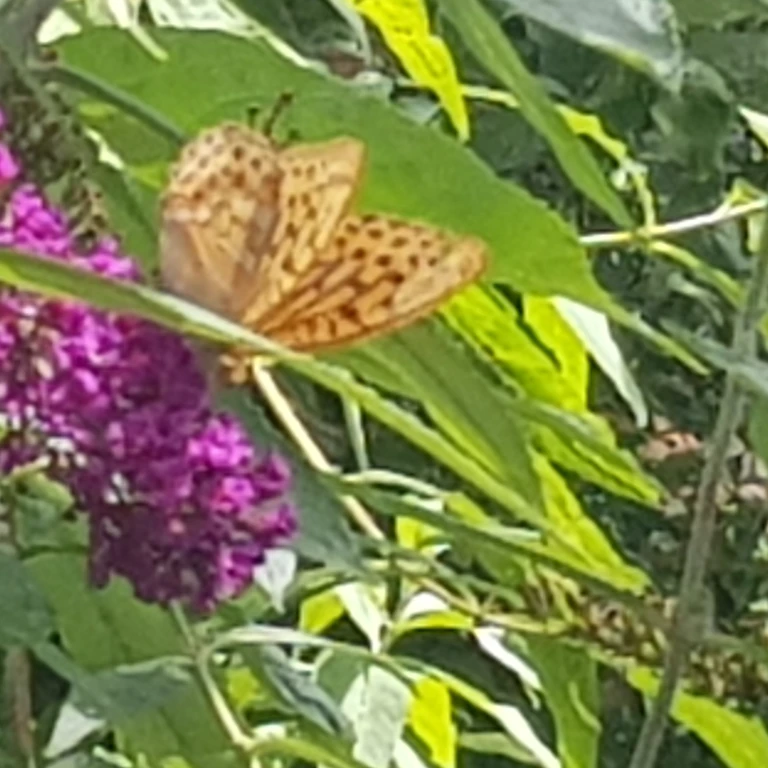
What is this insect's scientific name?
Argynnis paphia
